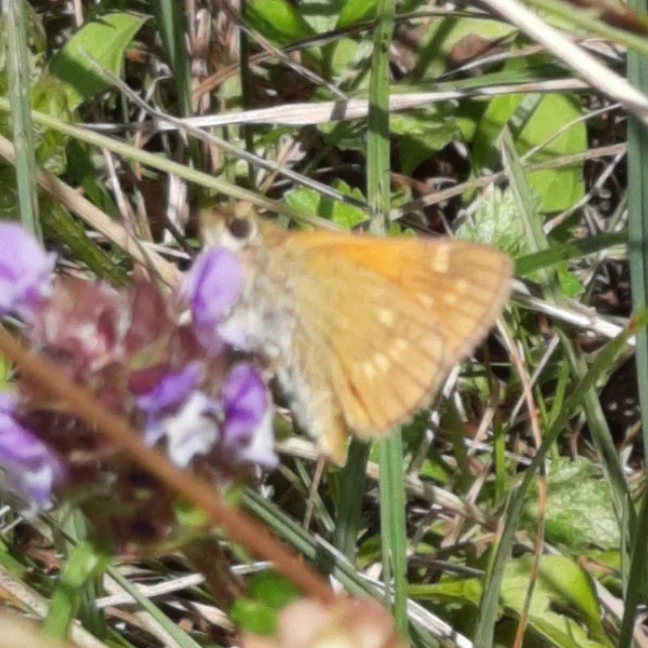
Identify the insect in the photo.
Ochlodes sylvanus (also Ochlodes venata)
